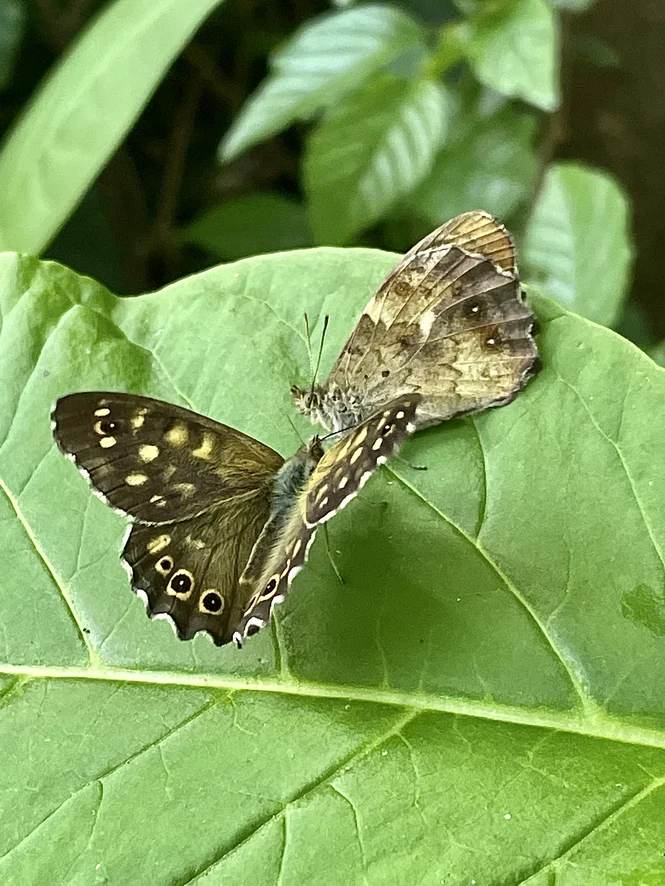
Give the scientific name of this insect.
Pararge aegeria
